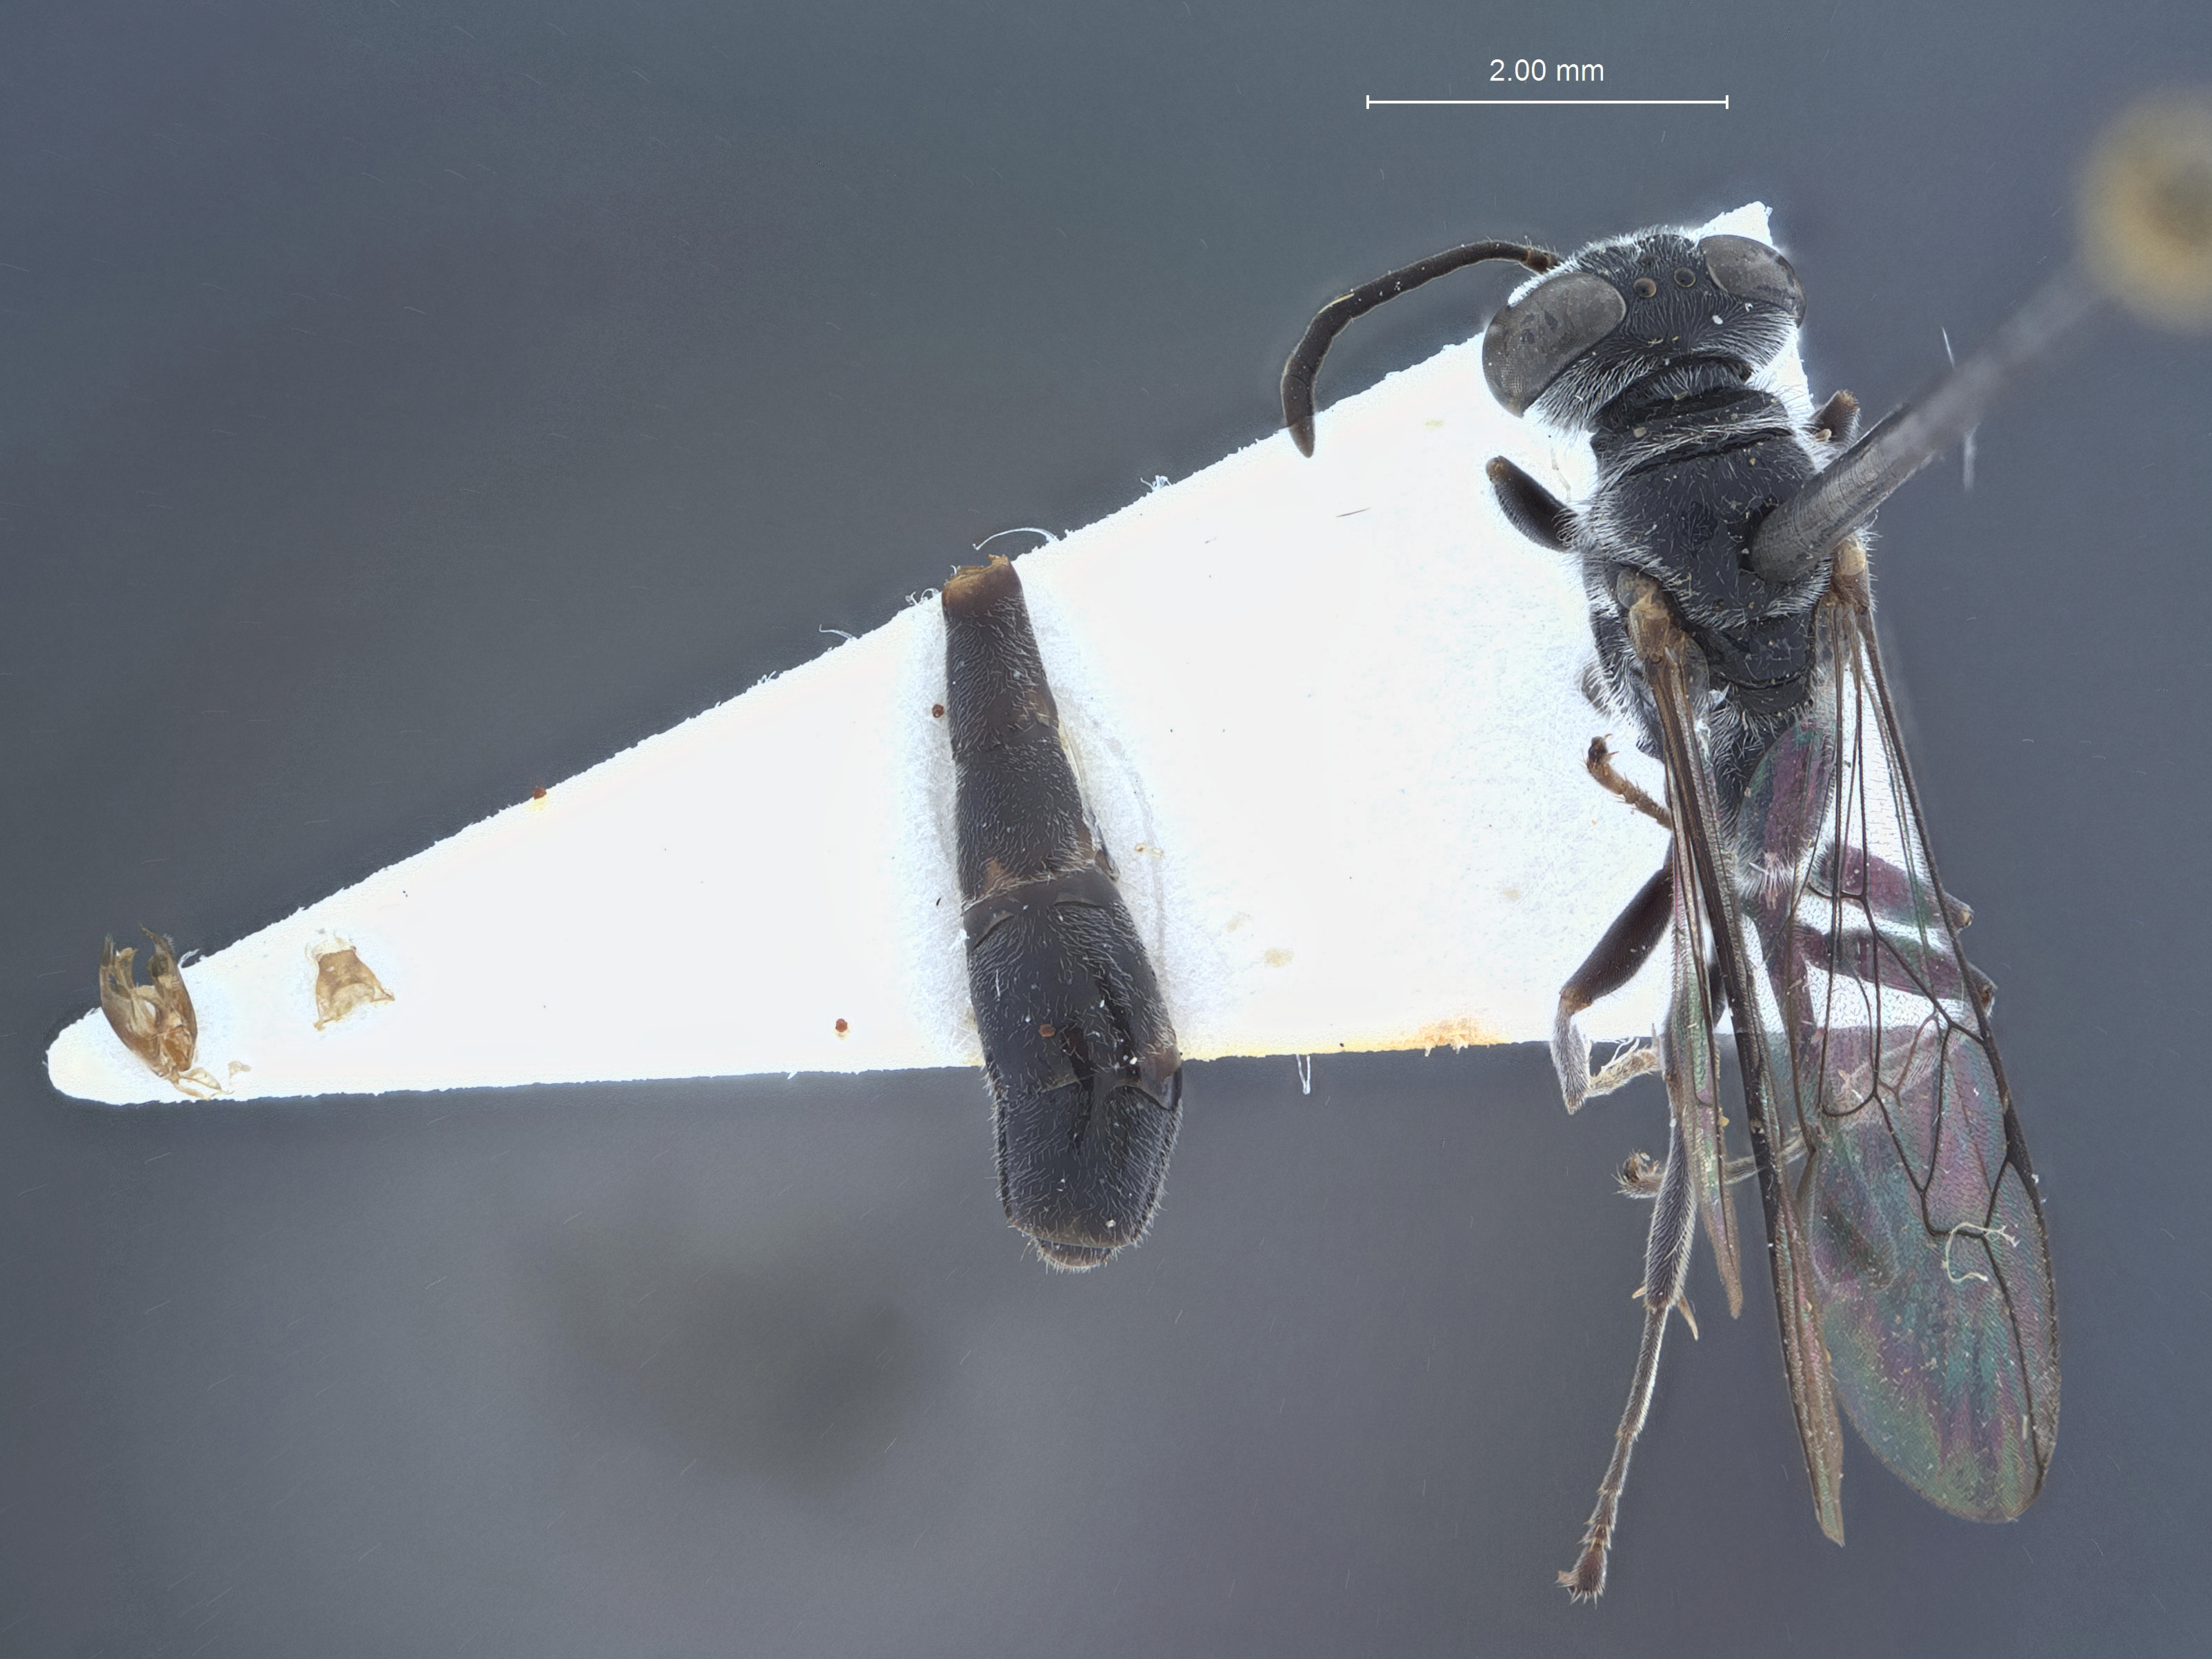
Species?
Trypoxylon srilankum
